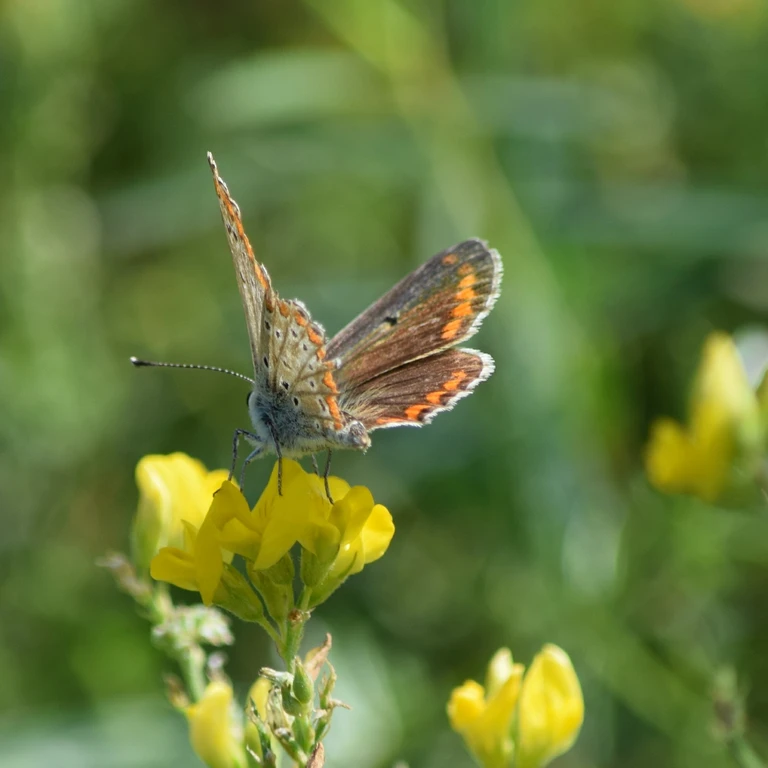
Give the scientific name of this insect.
Aricia agestis/artaxerxes
